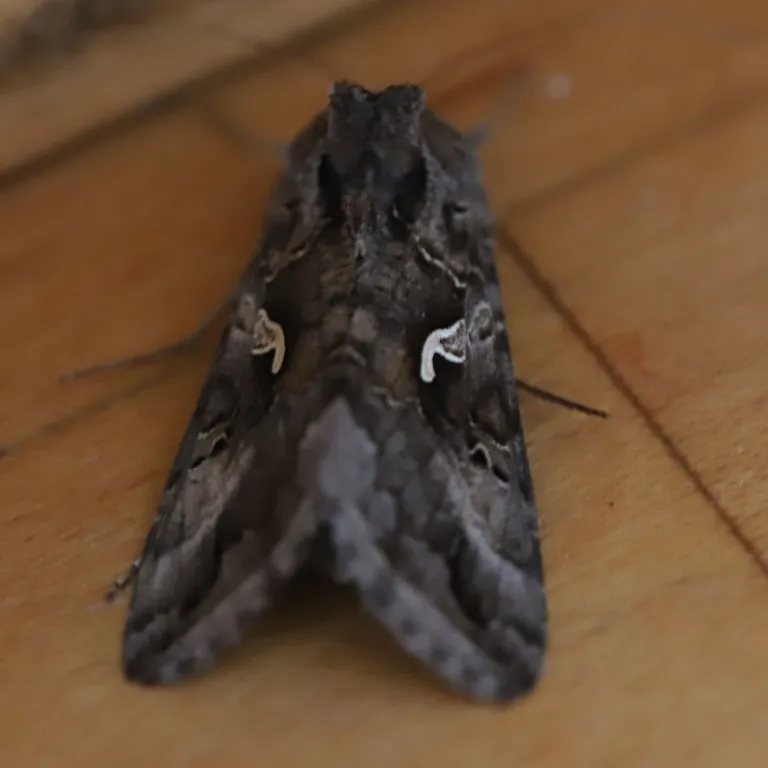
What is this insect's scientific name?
Autographa gamma
